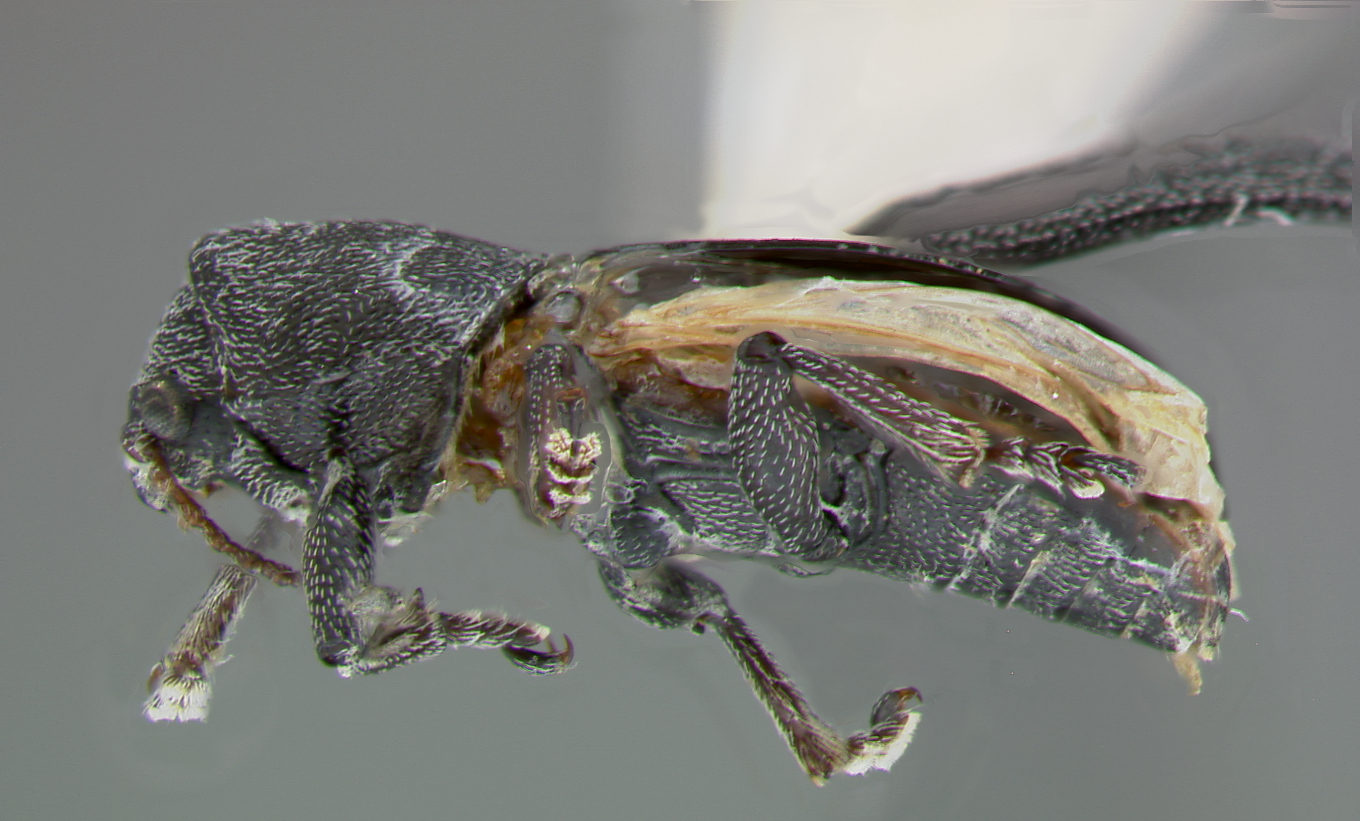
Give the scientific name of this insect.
Myochrous severini
